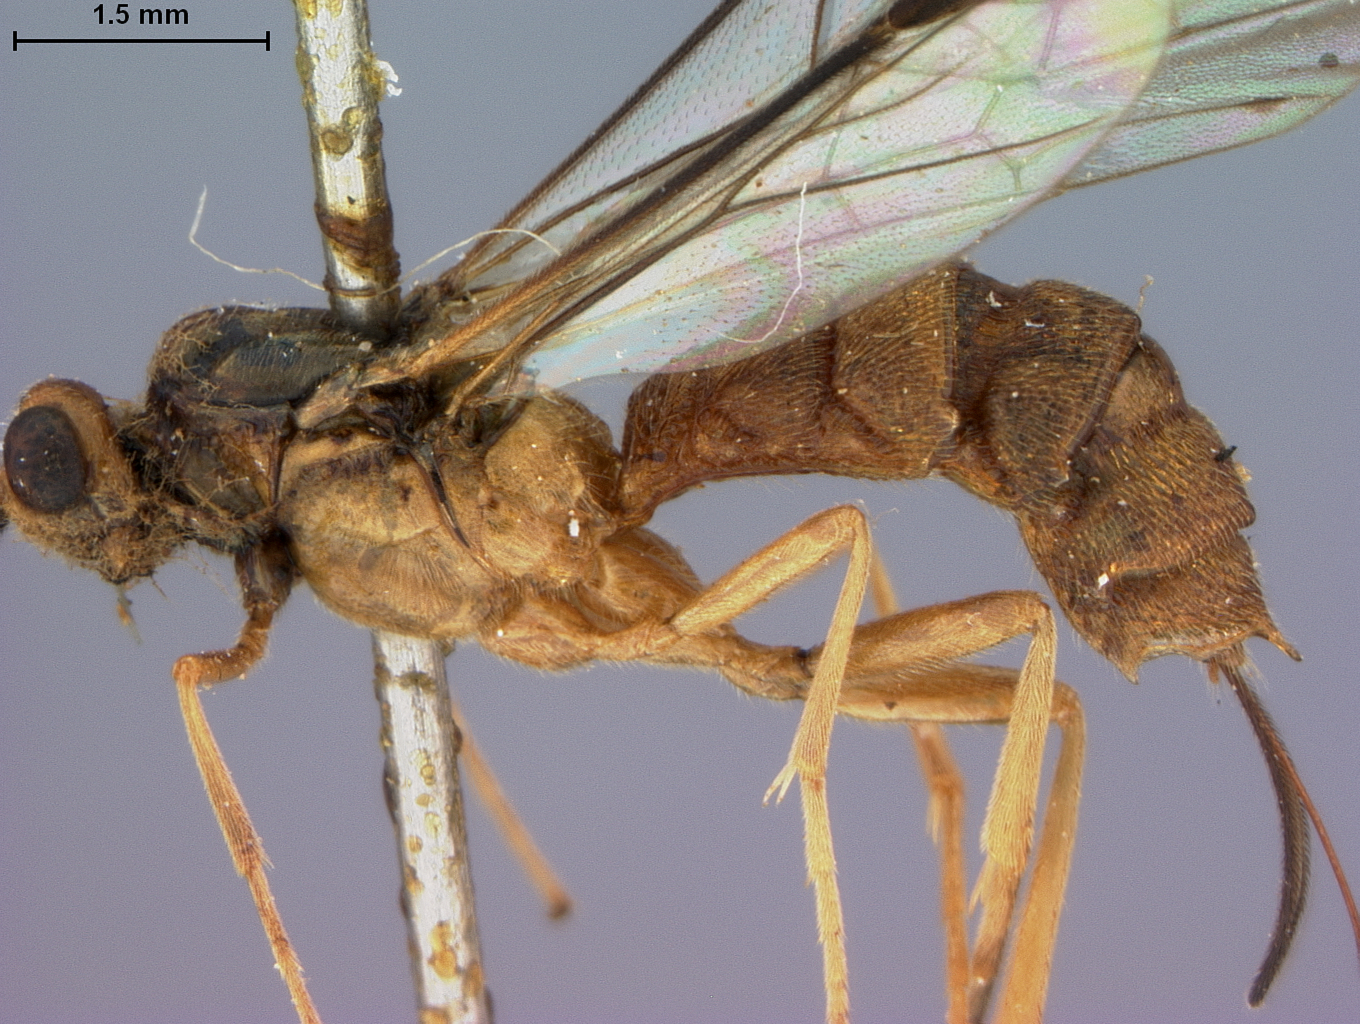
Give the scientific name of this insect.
Trispinaria unicolor
